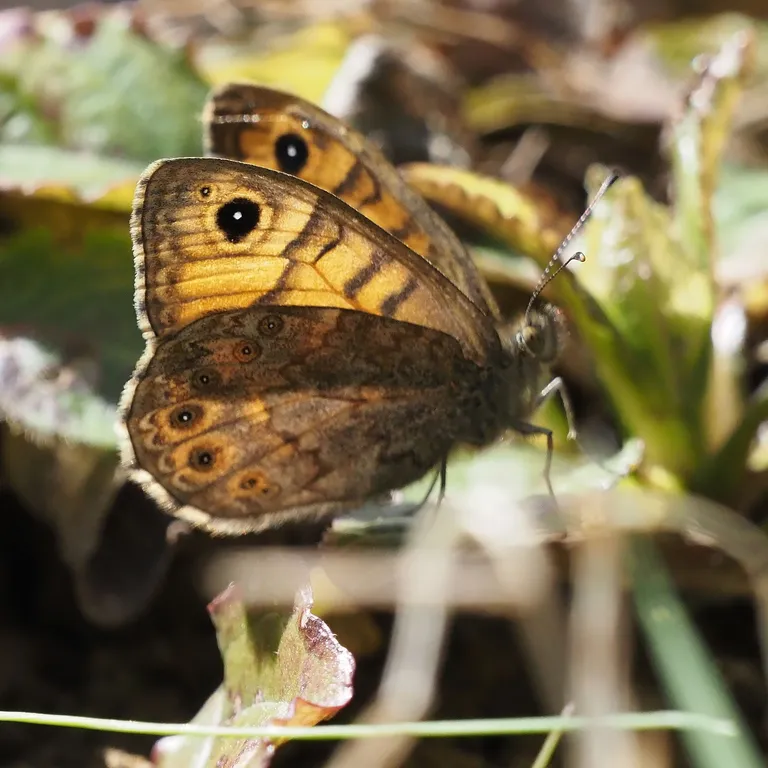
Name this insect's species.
Lasiommata megera (also Pararge megera)
